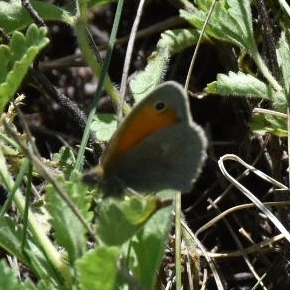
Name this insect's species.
Coenonympha pamphilus
